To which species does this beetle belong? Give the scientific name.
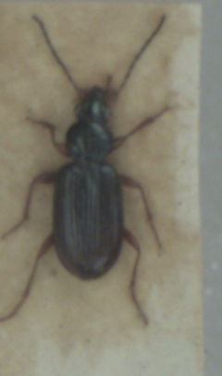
Bembidion decorum
